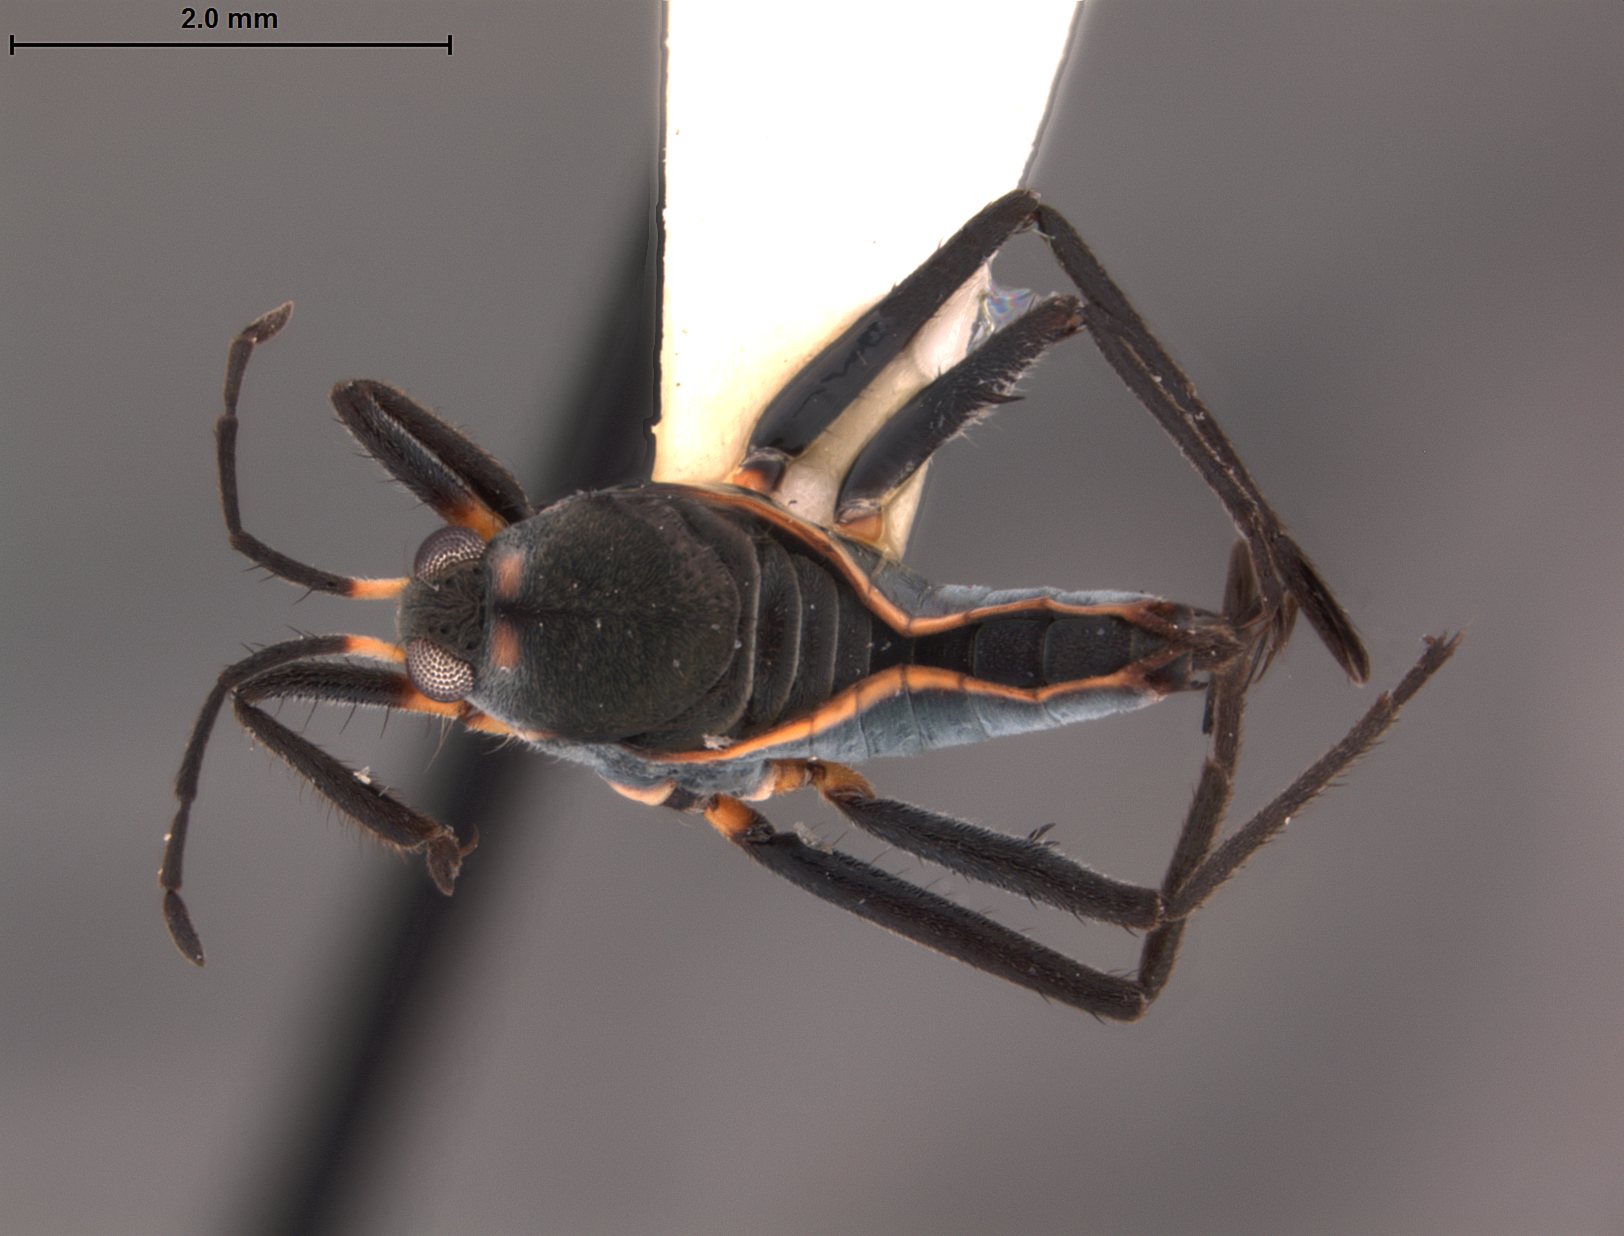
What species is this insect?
Rhagovelia acapulcana
